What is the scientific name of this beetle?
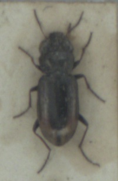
Notiophilus biguttatus
